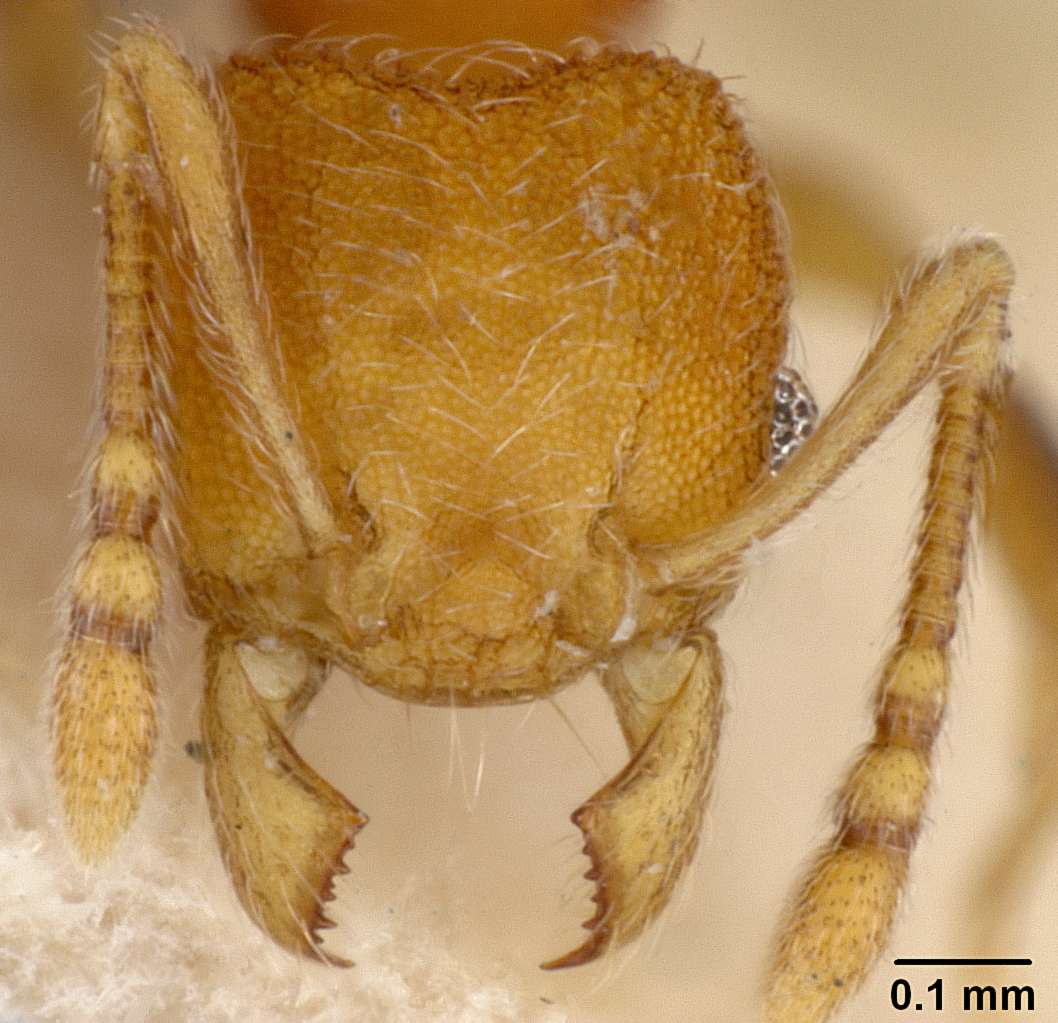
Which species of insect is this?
Pheidole isis
